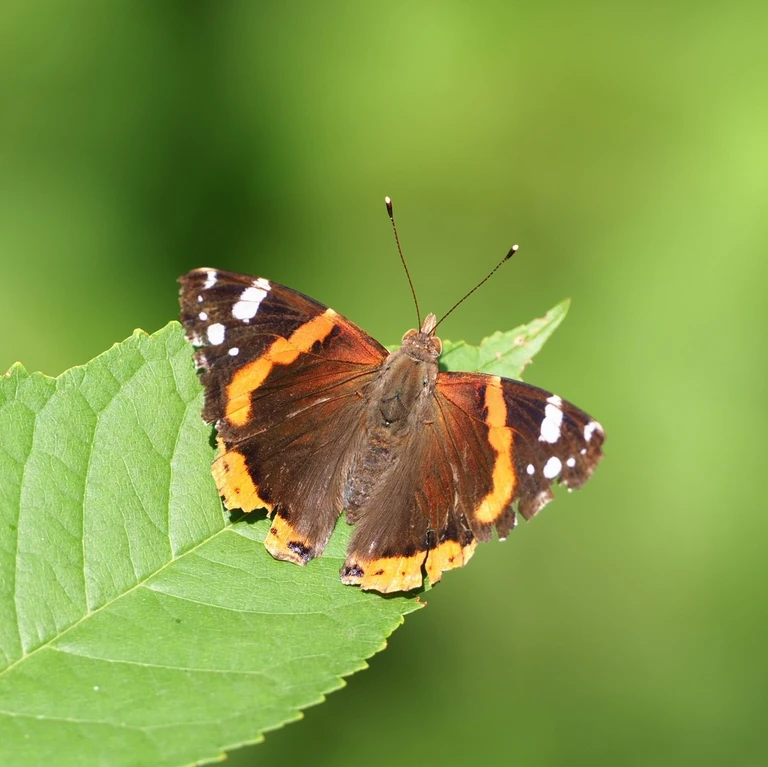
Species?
Vanessa atalanta
